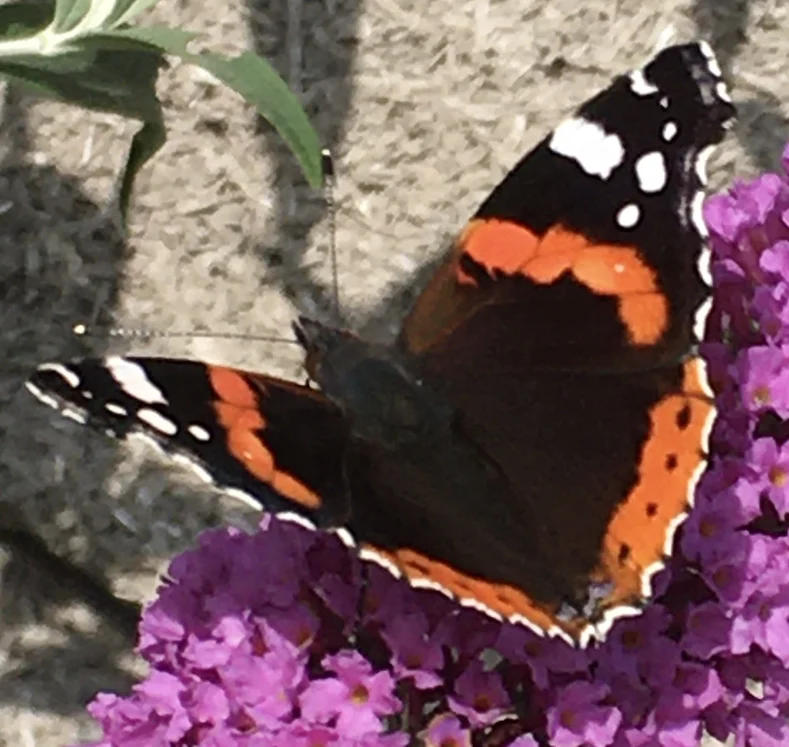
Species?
Vanessa atalanta
